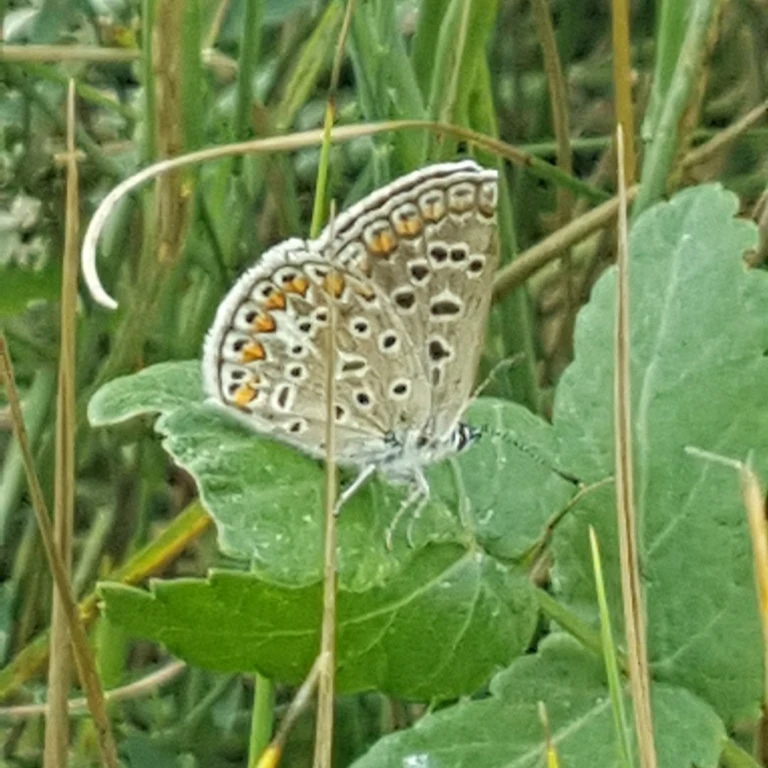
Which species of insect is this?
Polyommatus icarus
